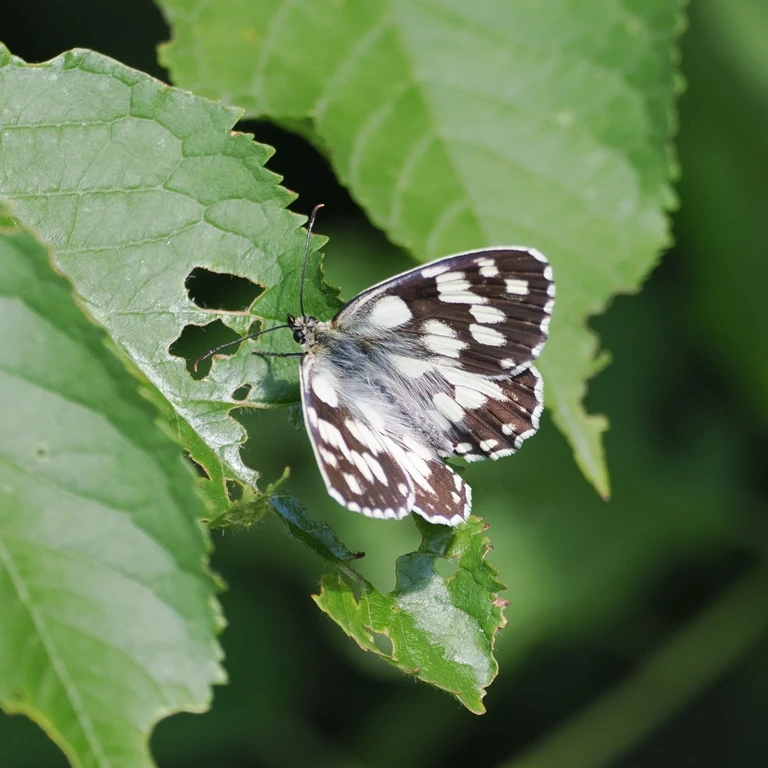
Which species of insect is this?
Melanargia galathea
